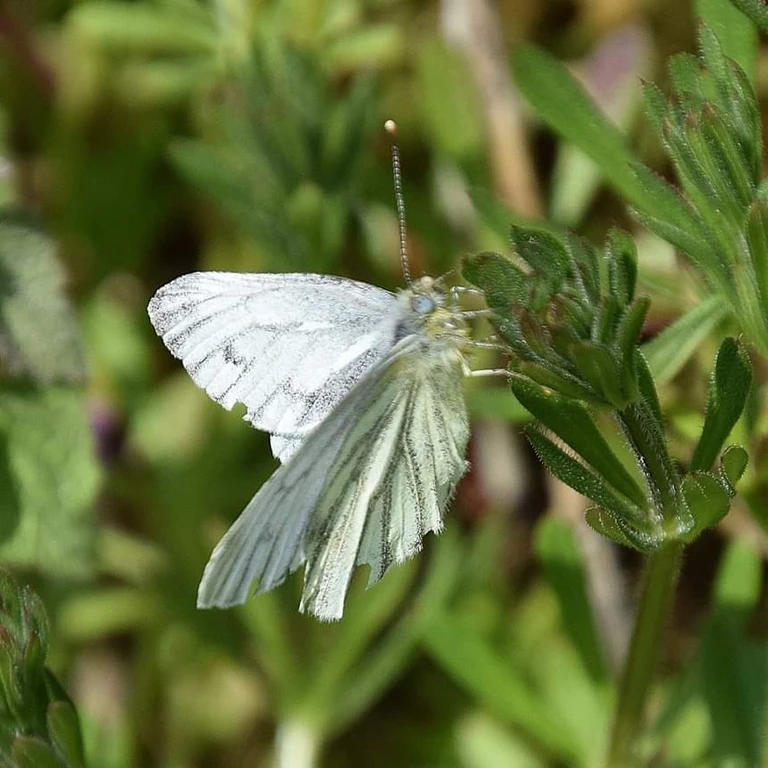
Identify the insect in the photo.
Pieris napi
